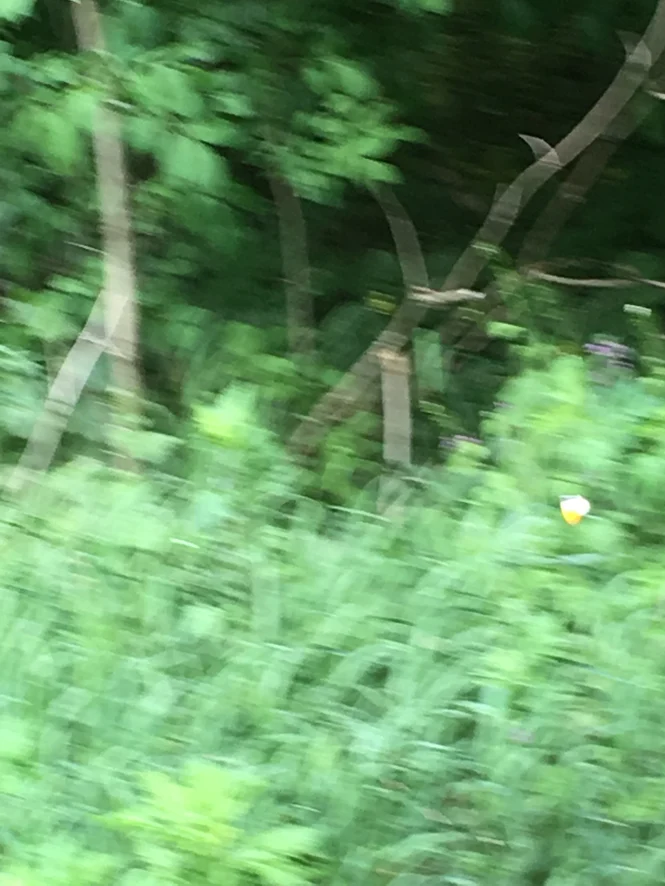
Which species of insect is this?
Anthocharis cardamines
